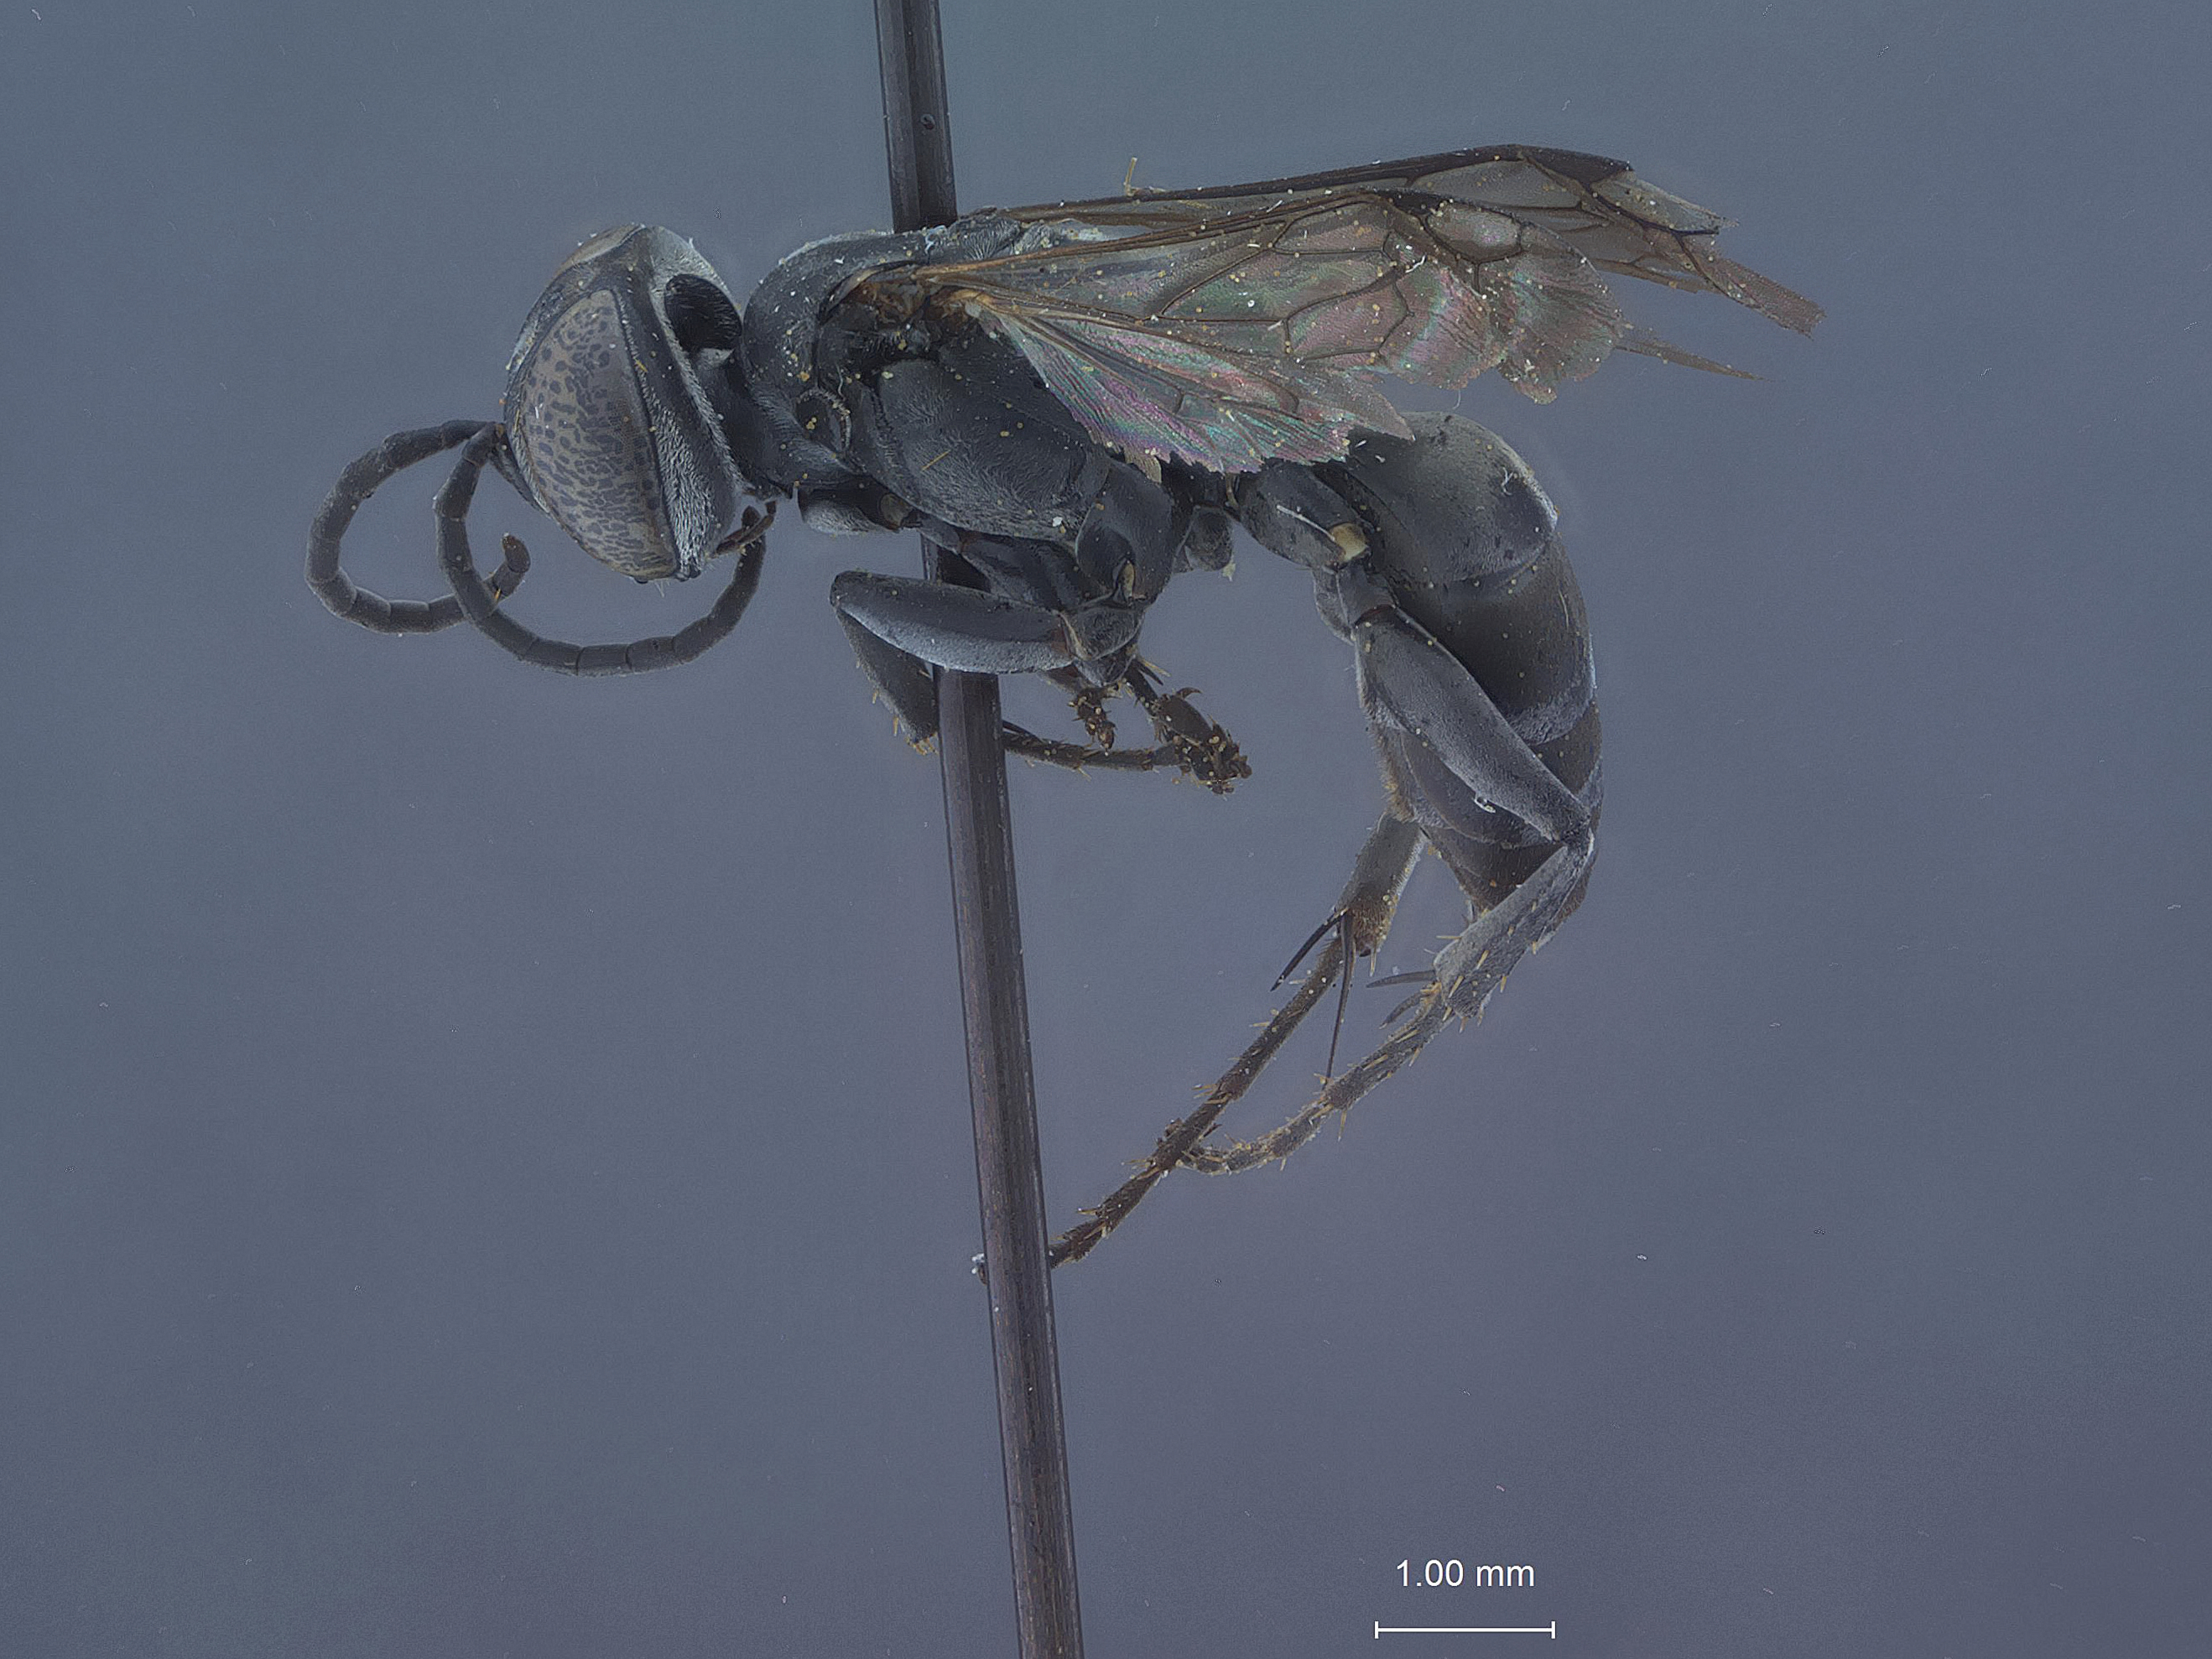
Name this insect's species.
Motes muesebecki
